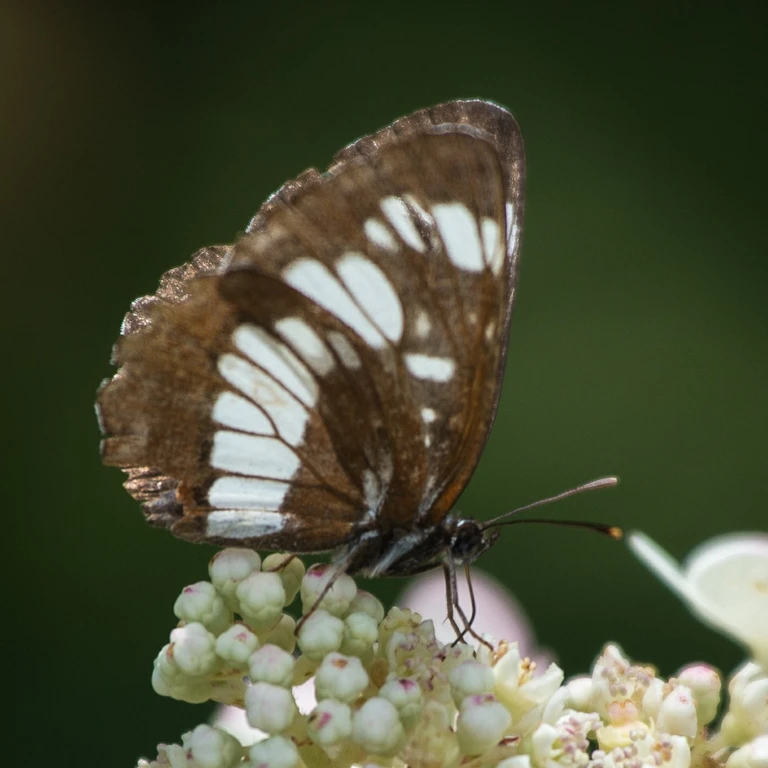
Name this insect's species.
Neptis rivularis
